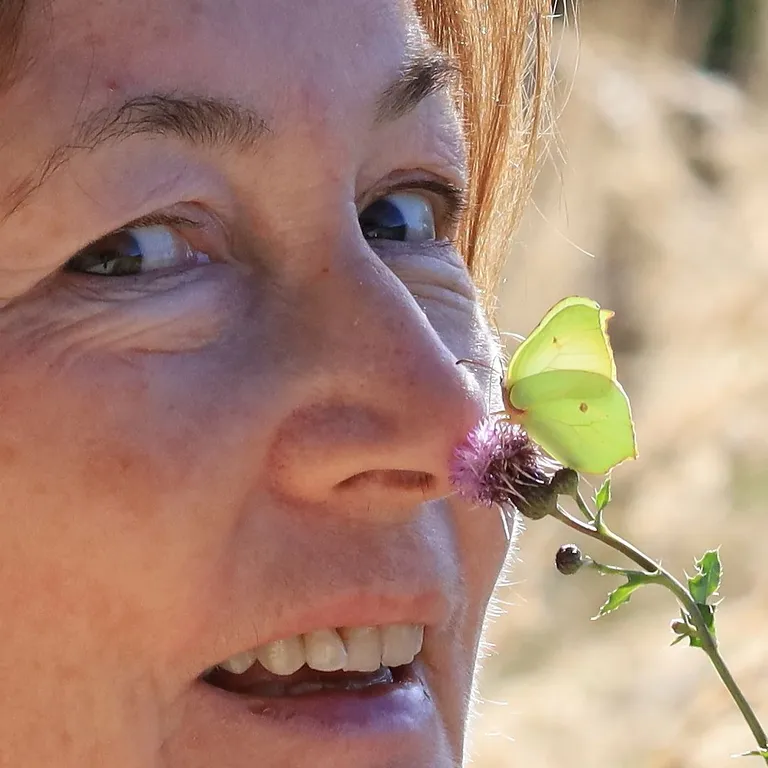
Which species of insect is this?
Gonepteryx rhamni
